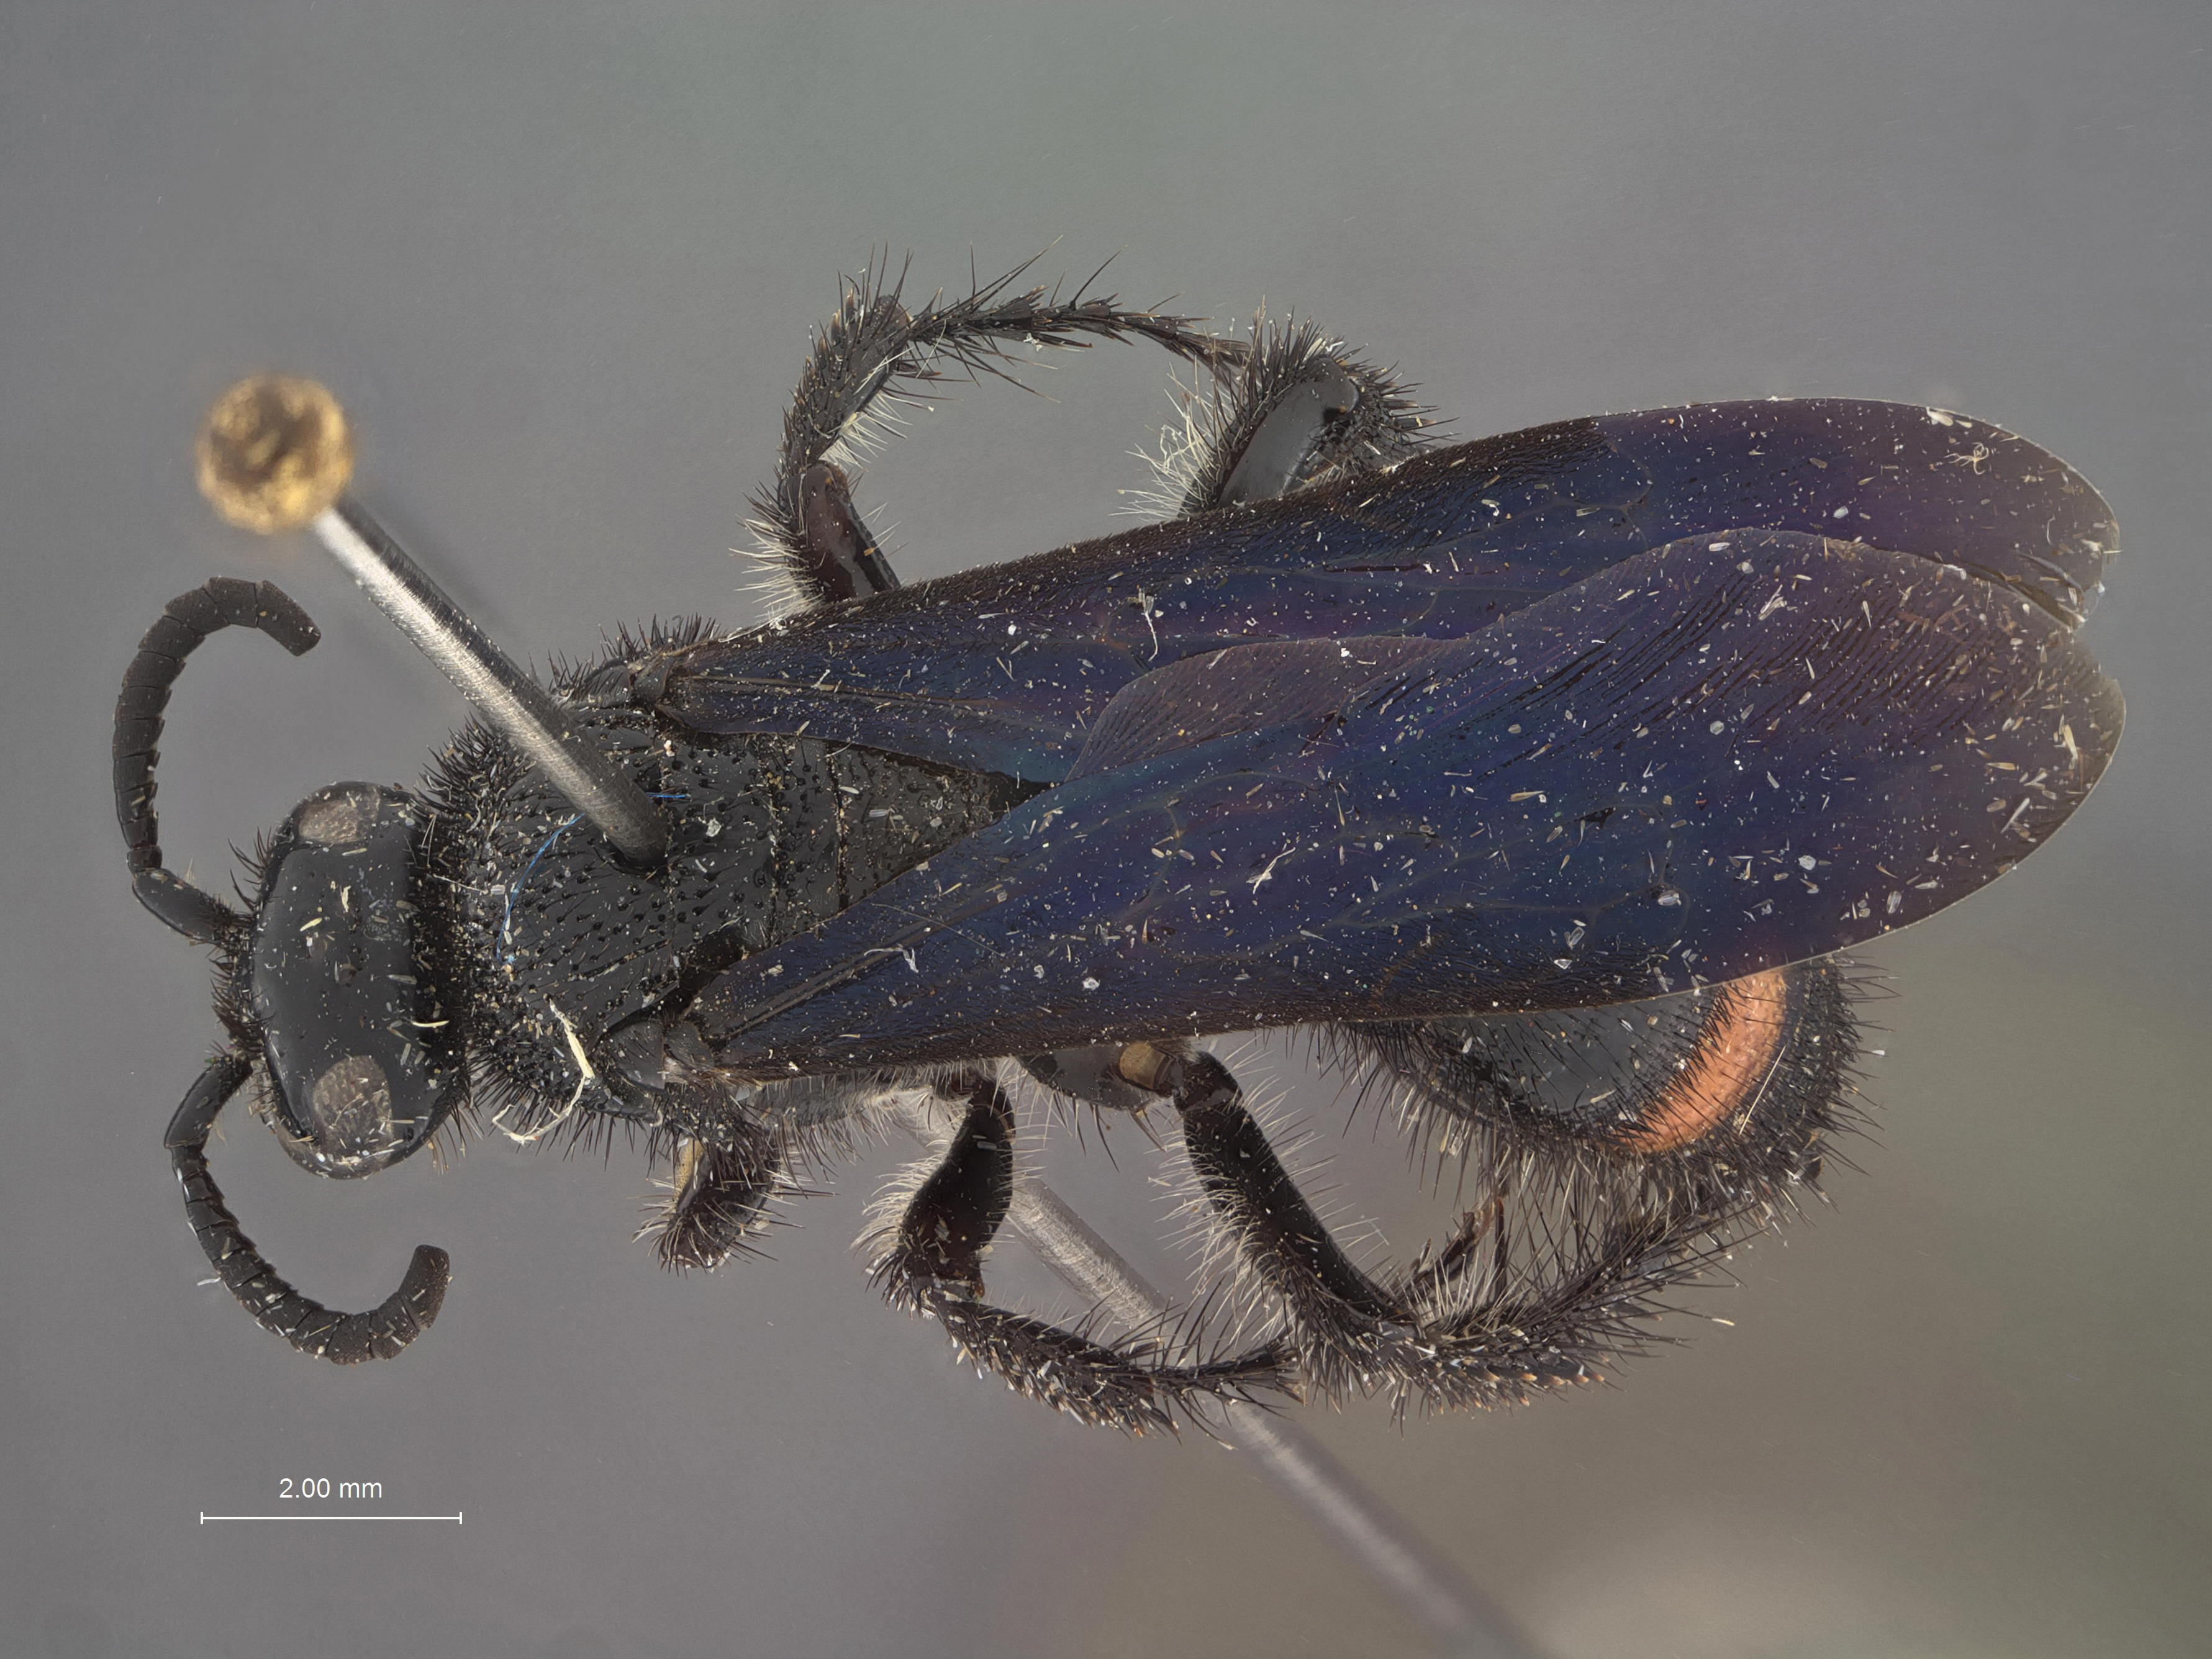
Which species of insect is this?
Scolia karunaratnei
